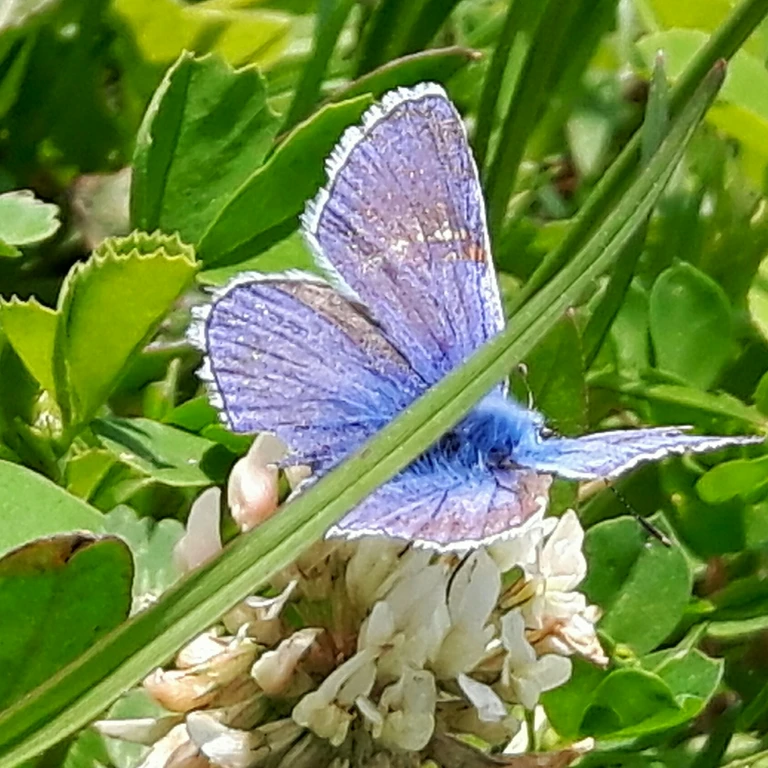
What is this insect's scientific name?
Polyommatus icarus
